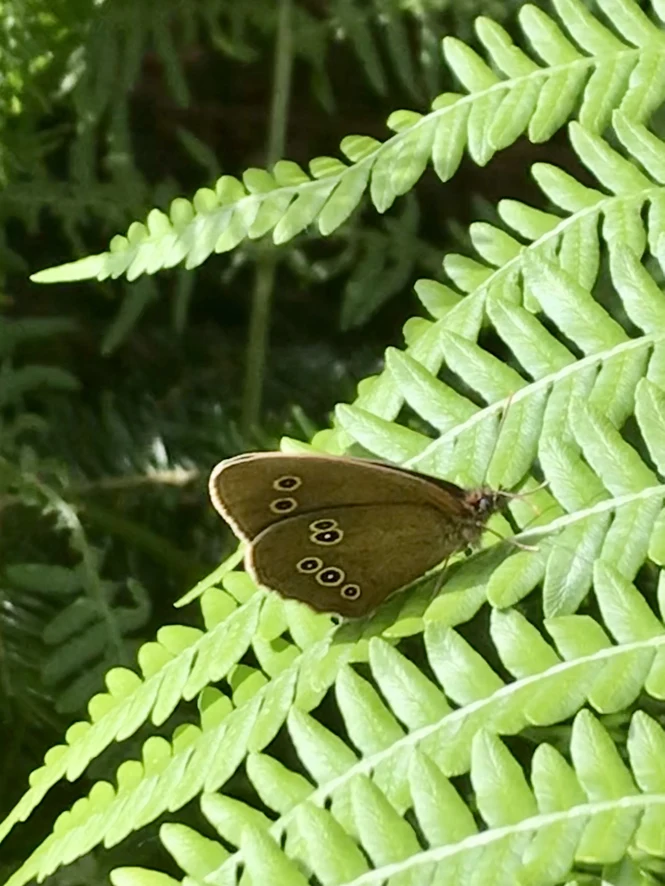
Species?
Aphantopus hyperantus
